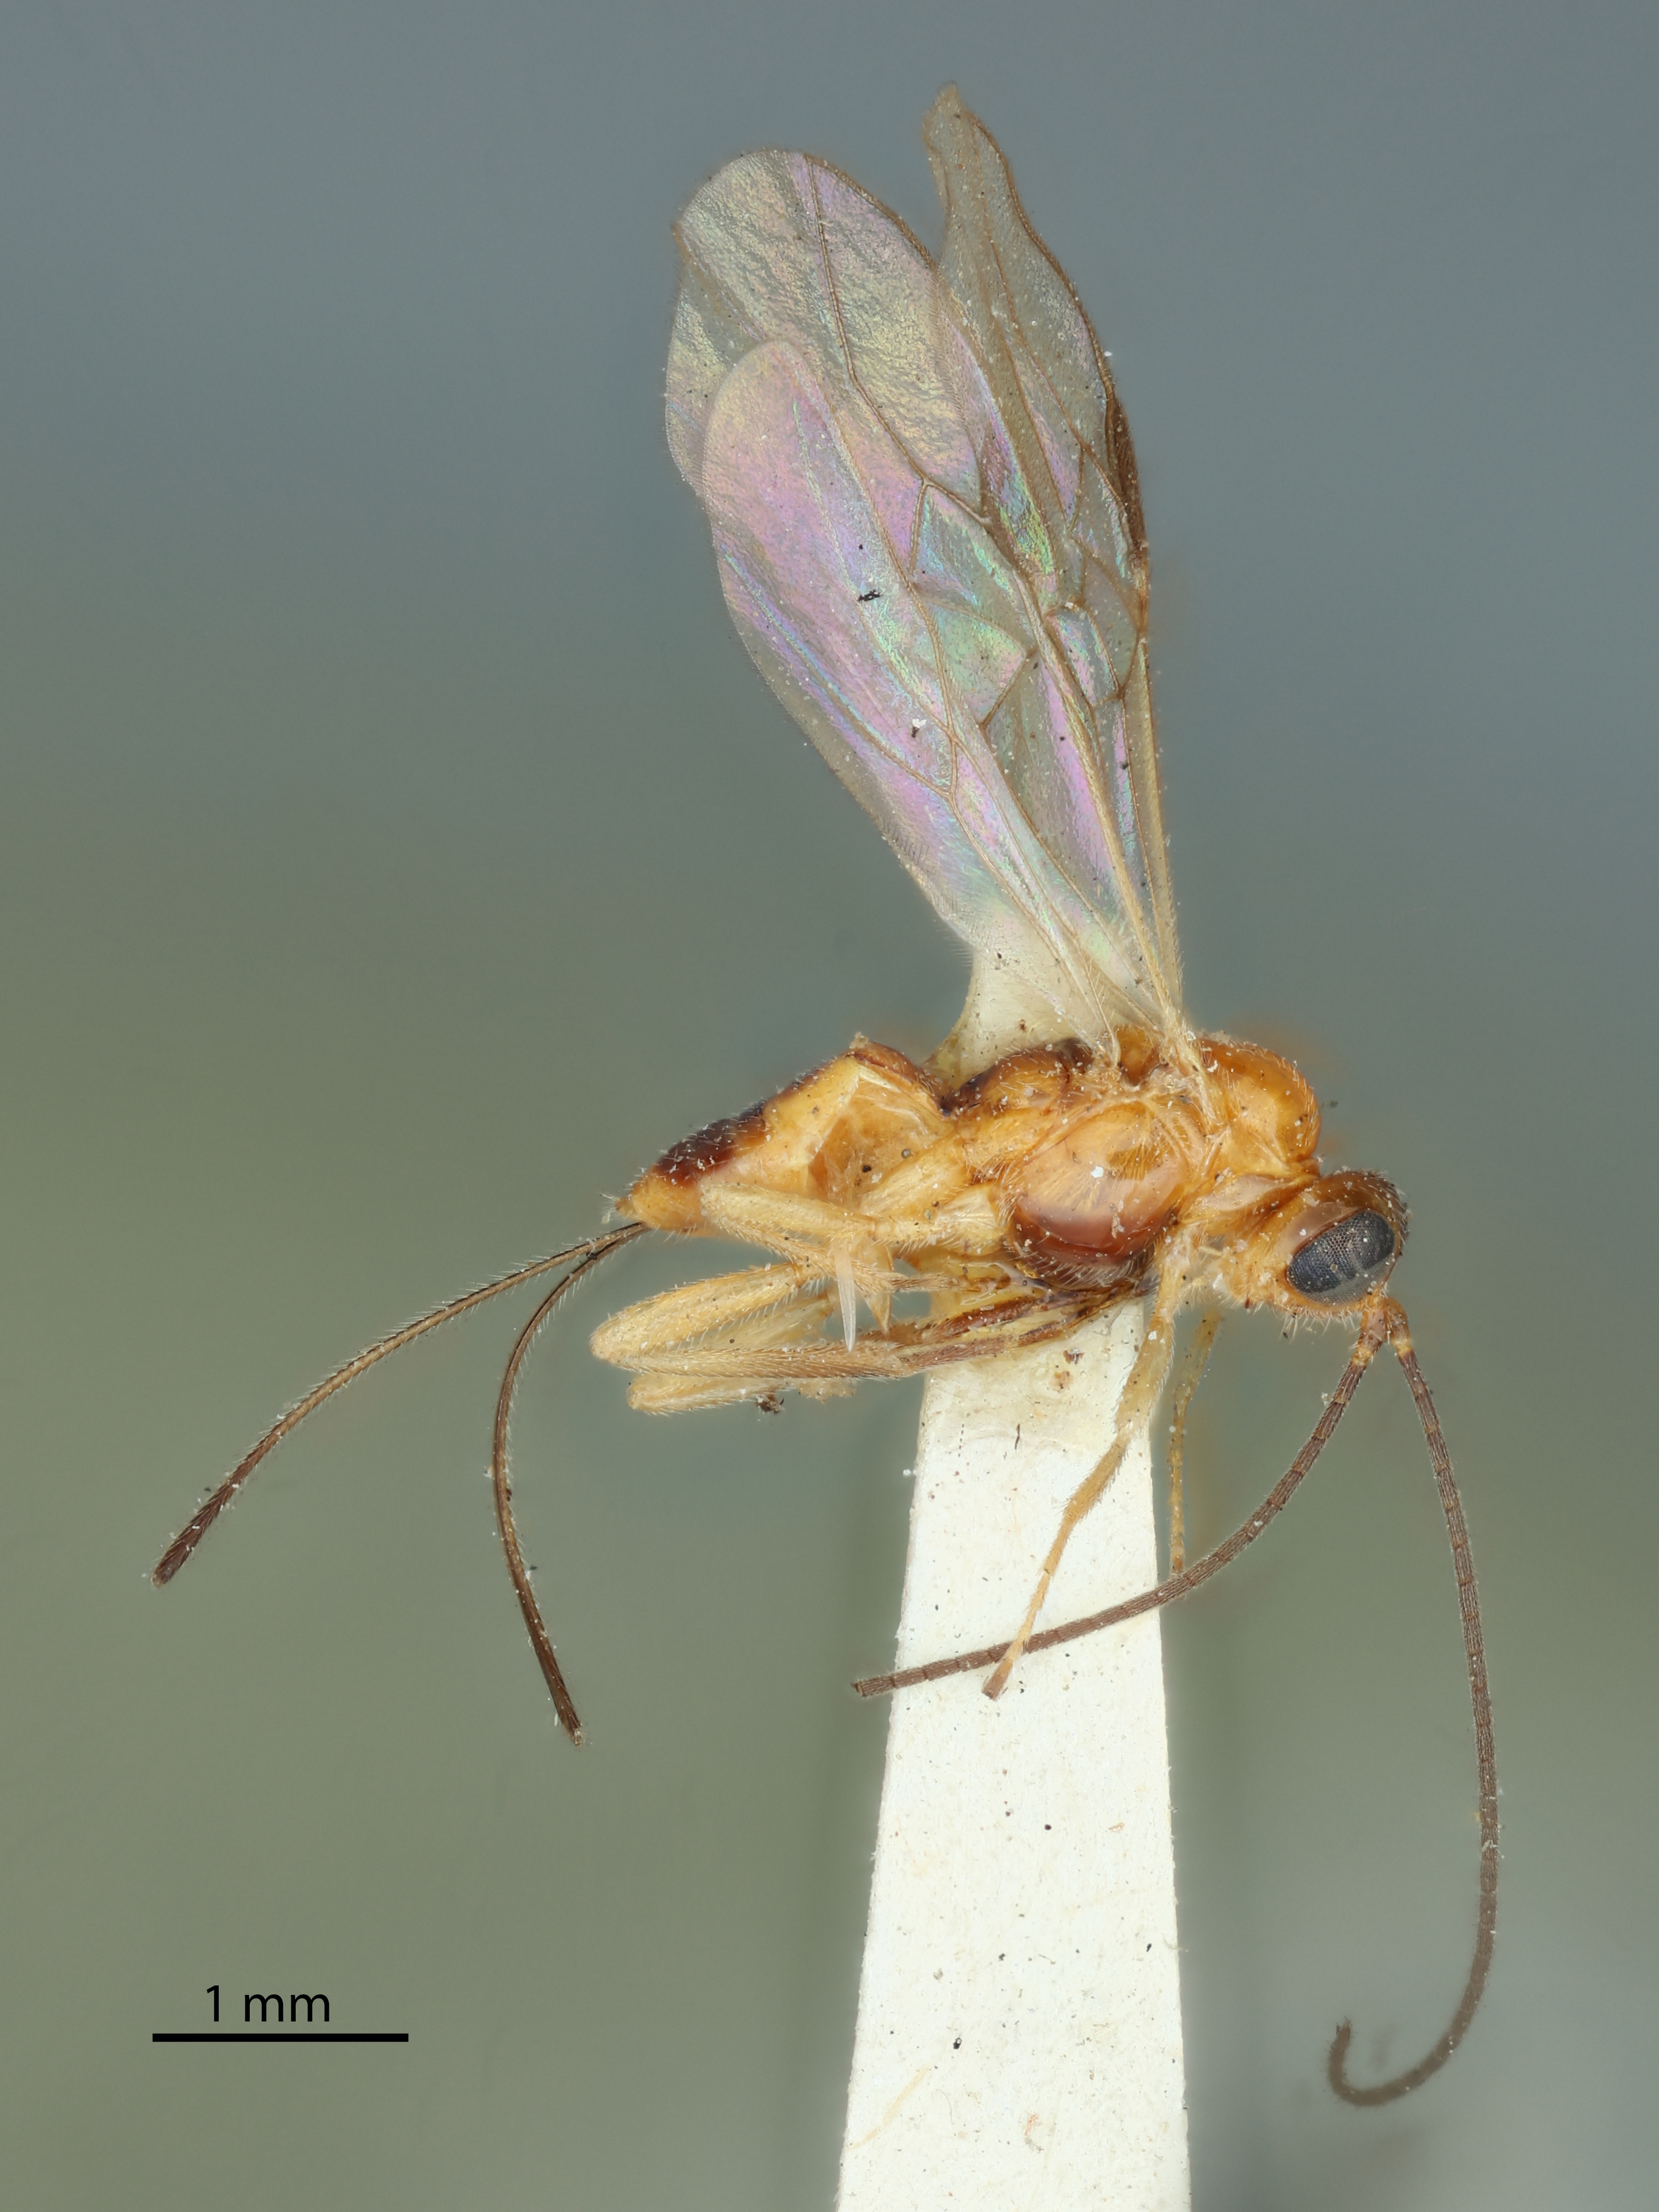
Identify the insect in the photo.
Bracon cecidomyiae
